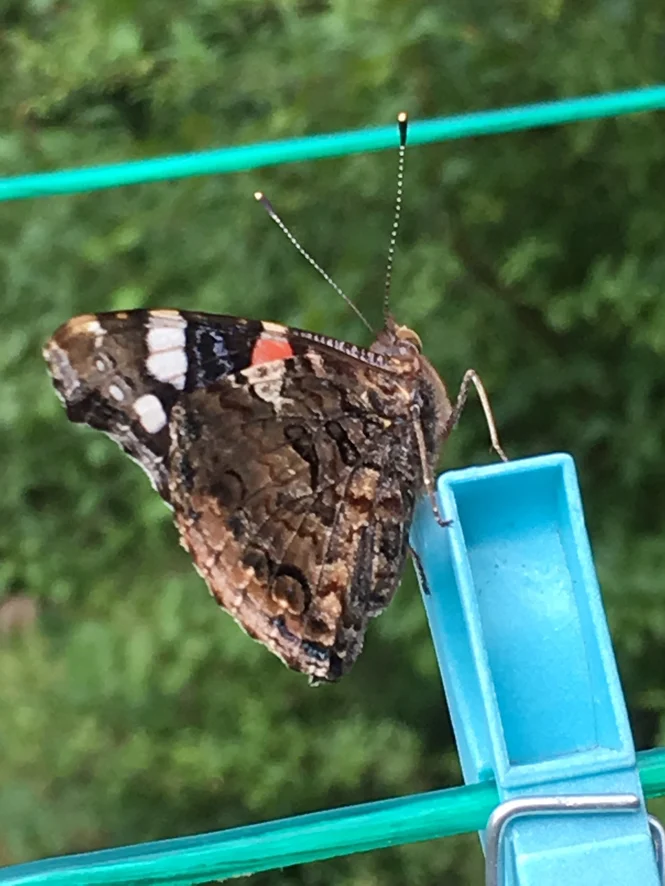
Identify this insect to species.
Vanessa atalanta
